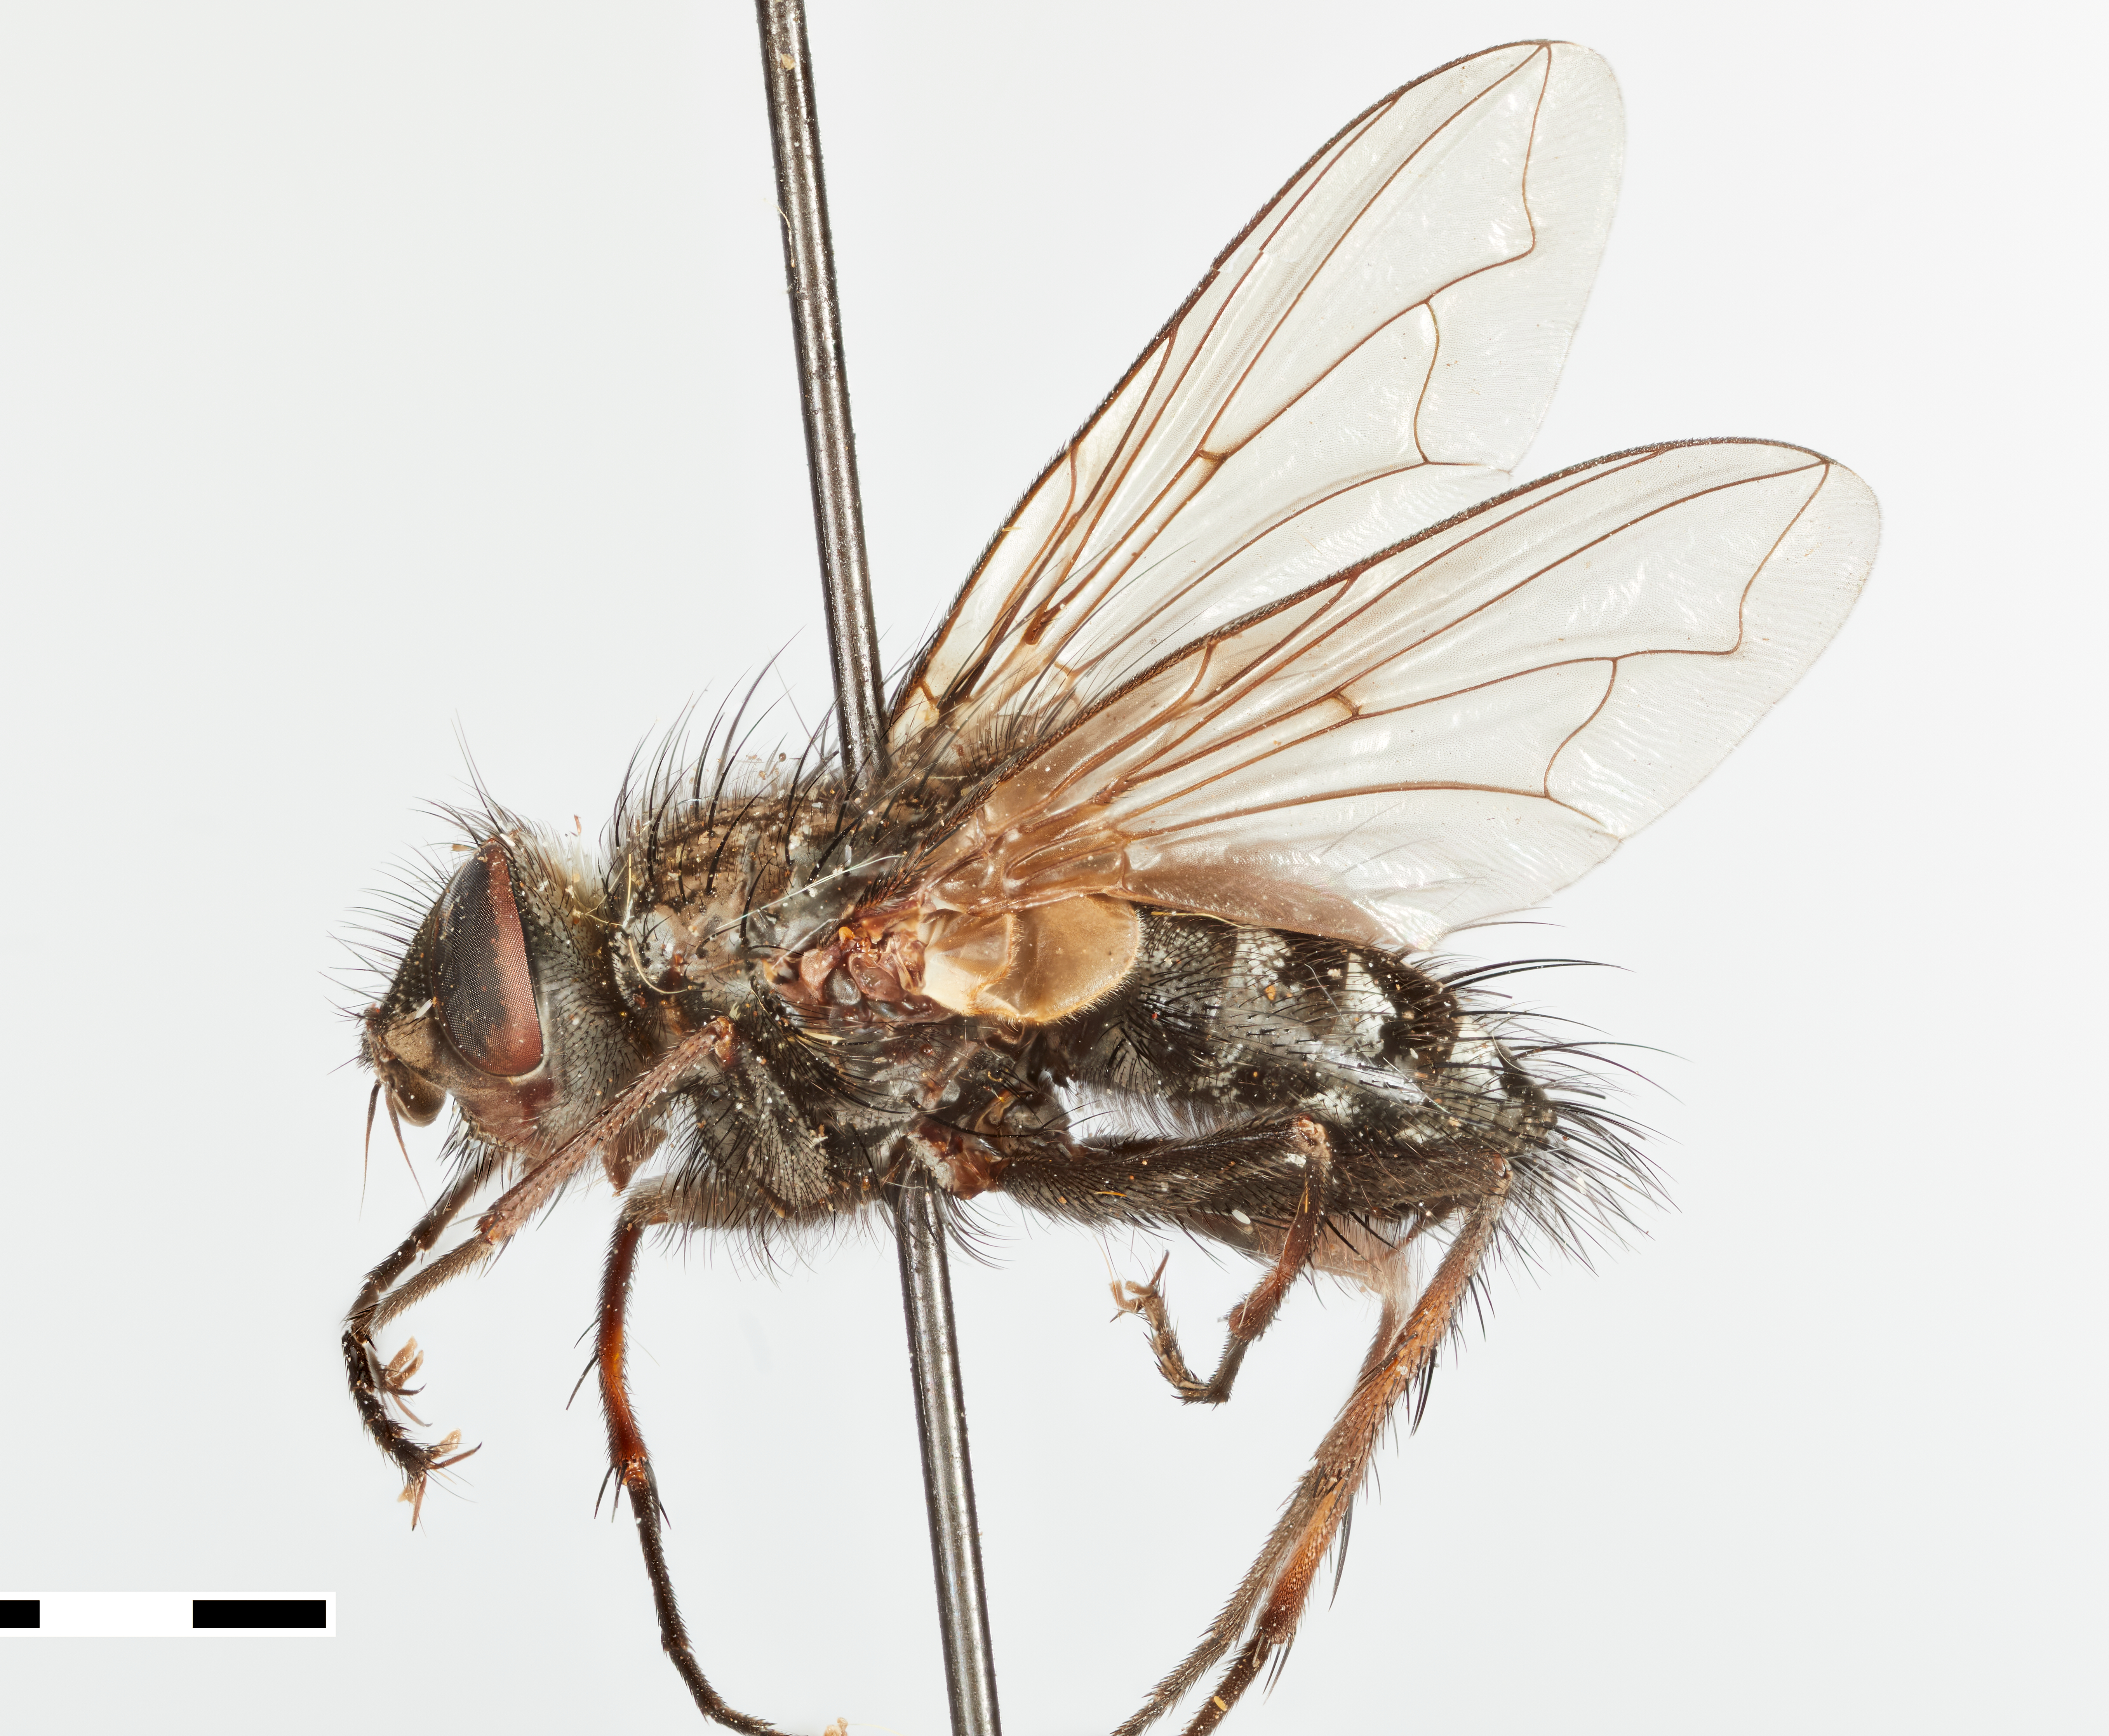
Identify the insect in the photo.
Dasyuromyia sternalis
